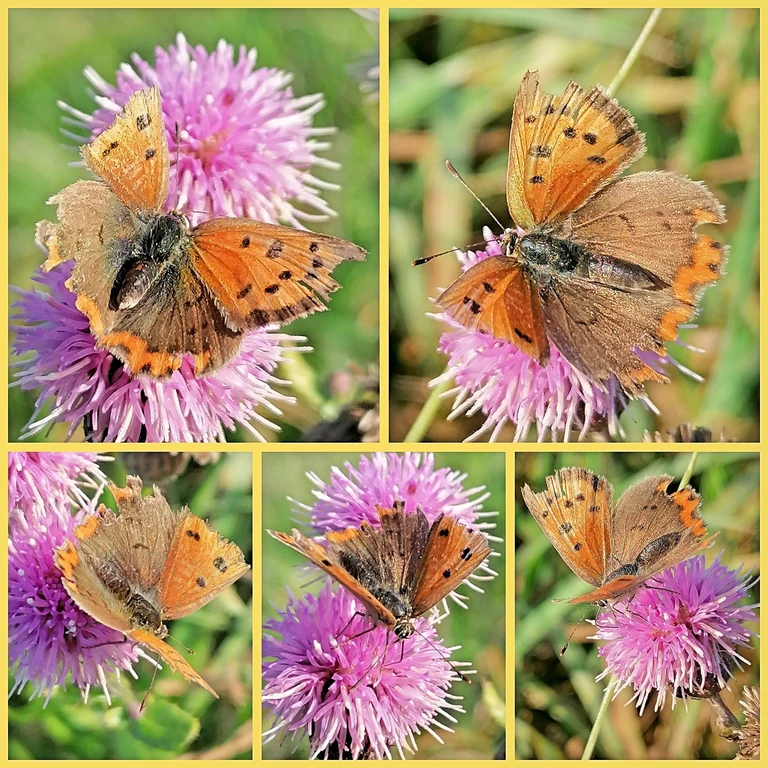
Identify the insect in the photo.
Lycaena phlaeas
